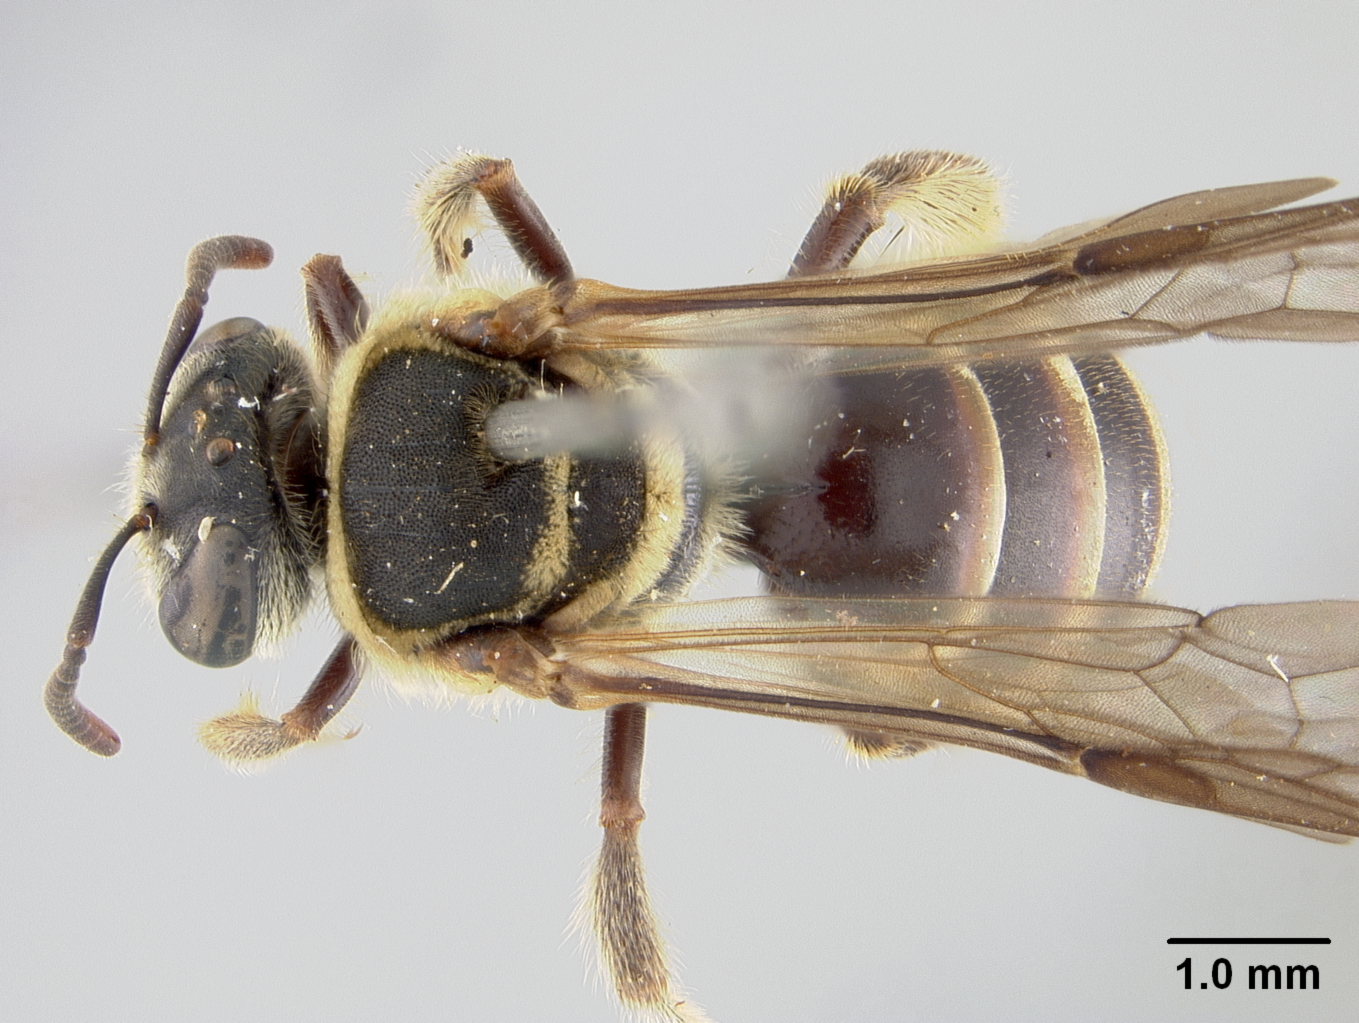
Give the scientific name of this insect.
Nomia incensa
